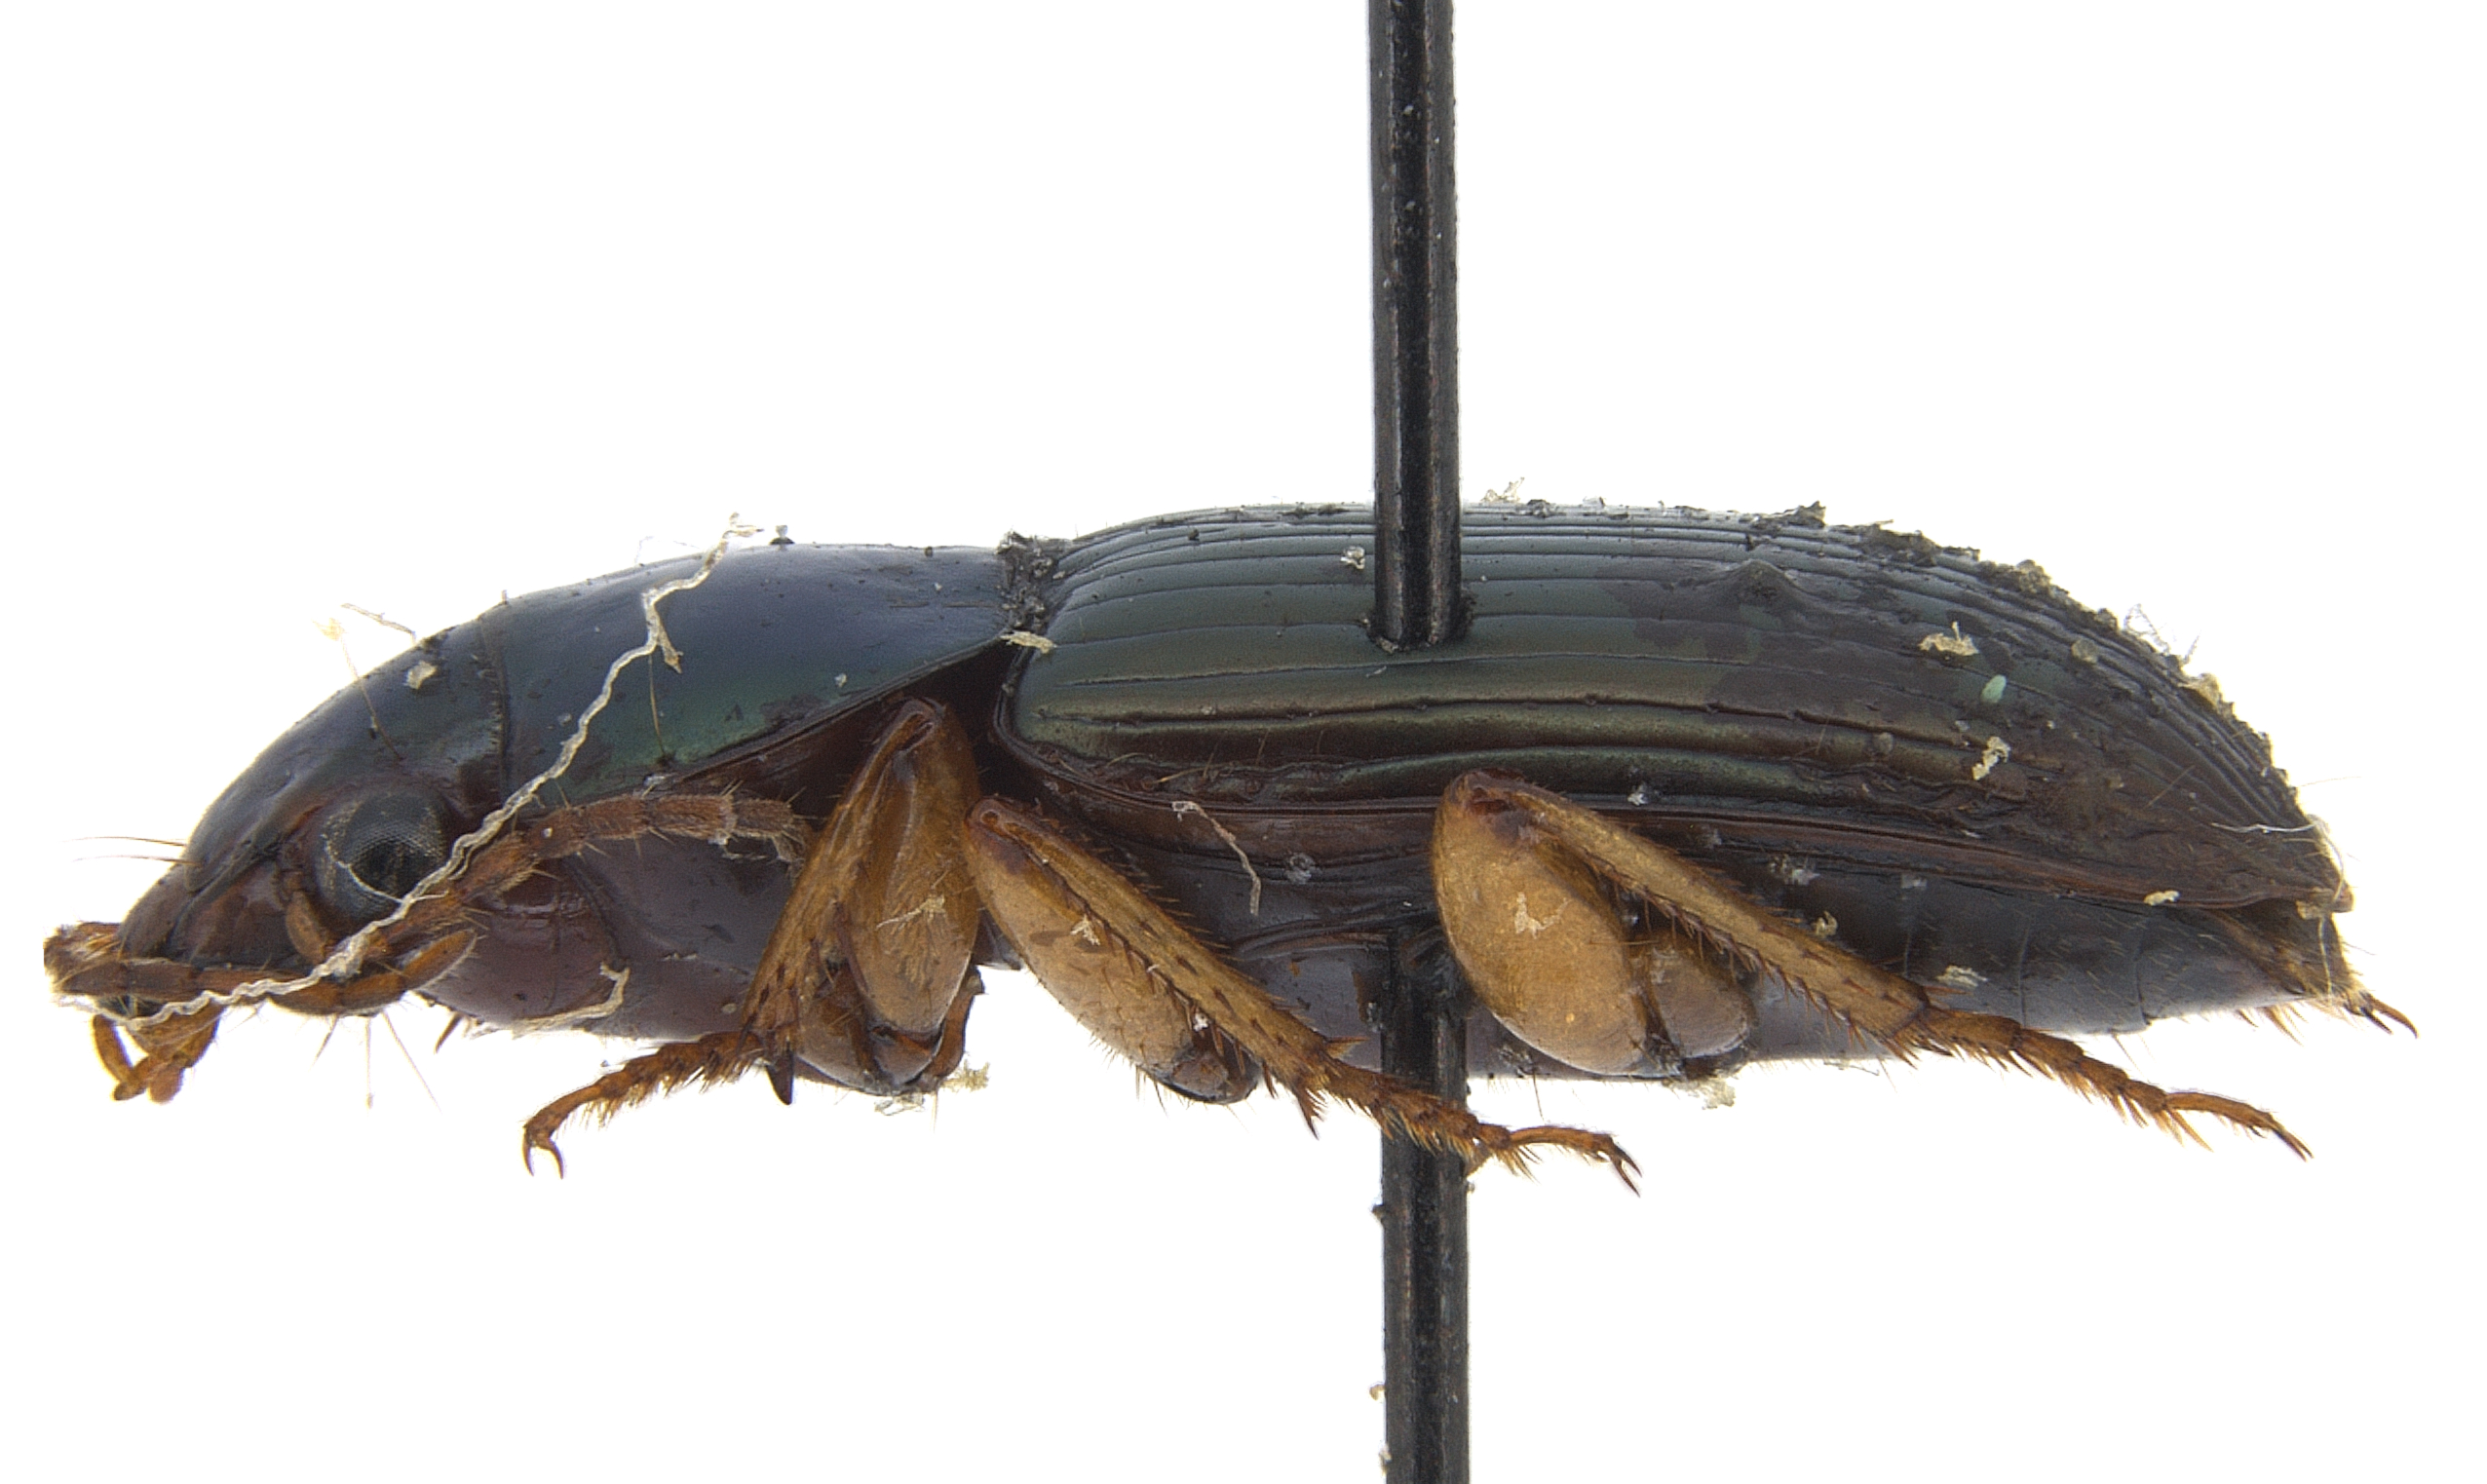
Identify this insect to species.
Discoderus beauvoisi
